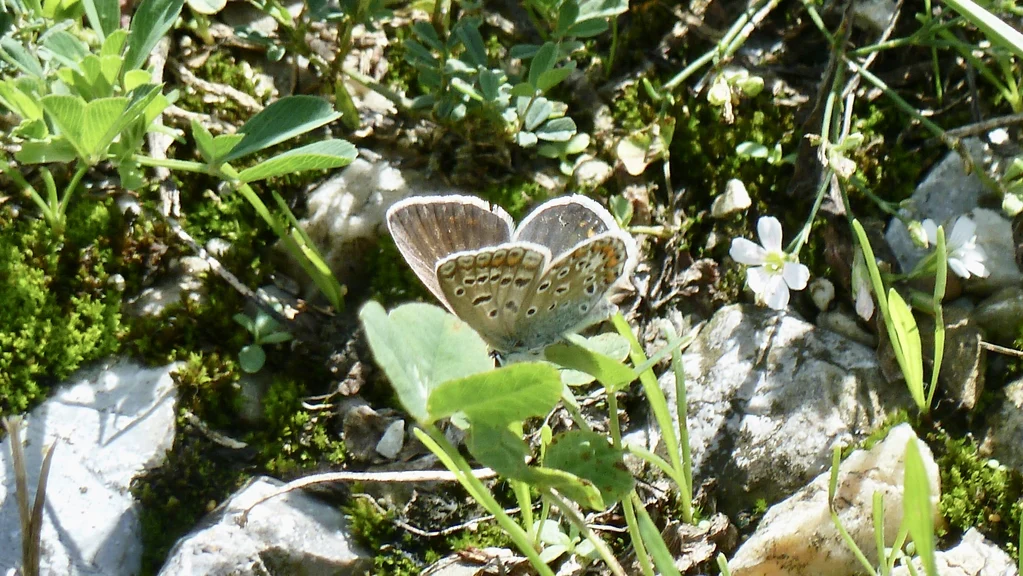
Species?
Polyommatus icarus
